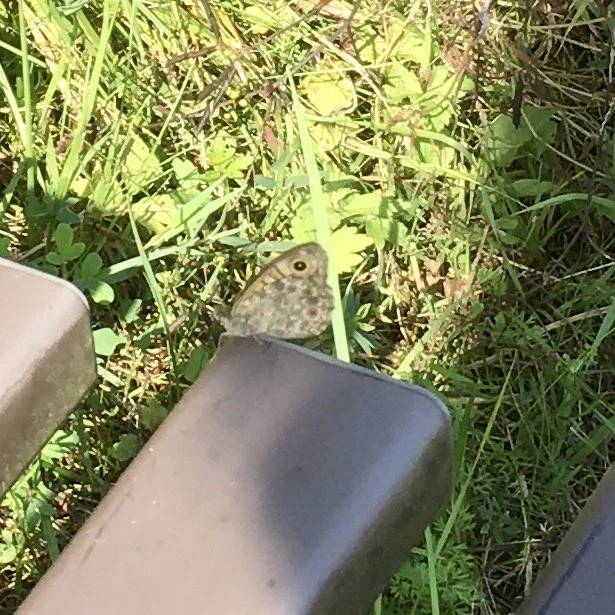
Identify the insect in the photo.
Lasiommata megera (also Pararge megera)
